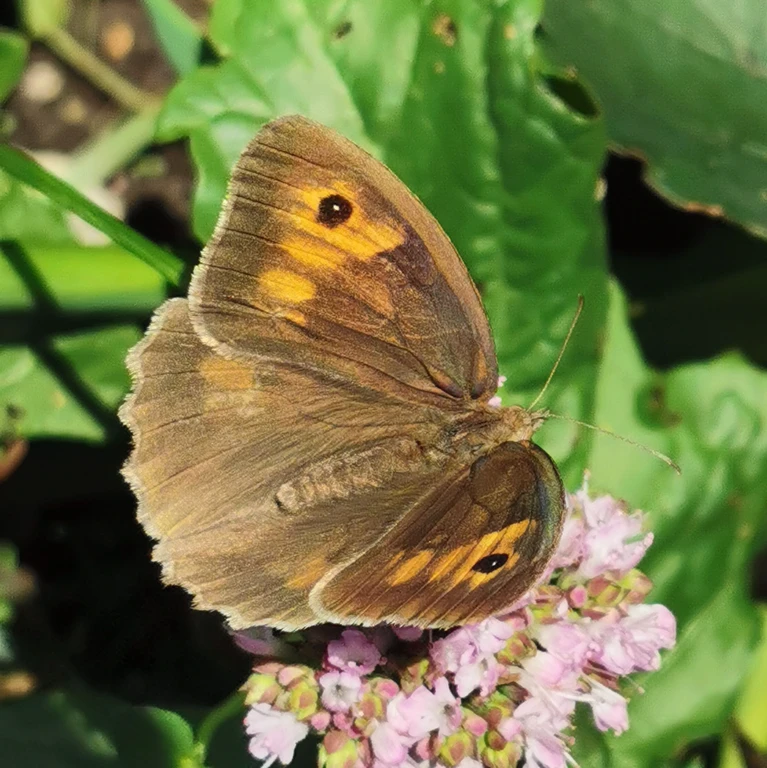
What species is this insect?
Maniola jurtina
